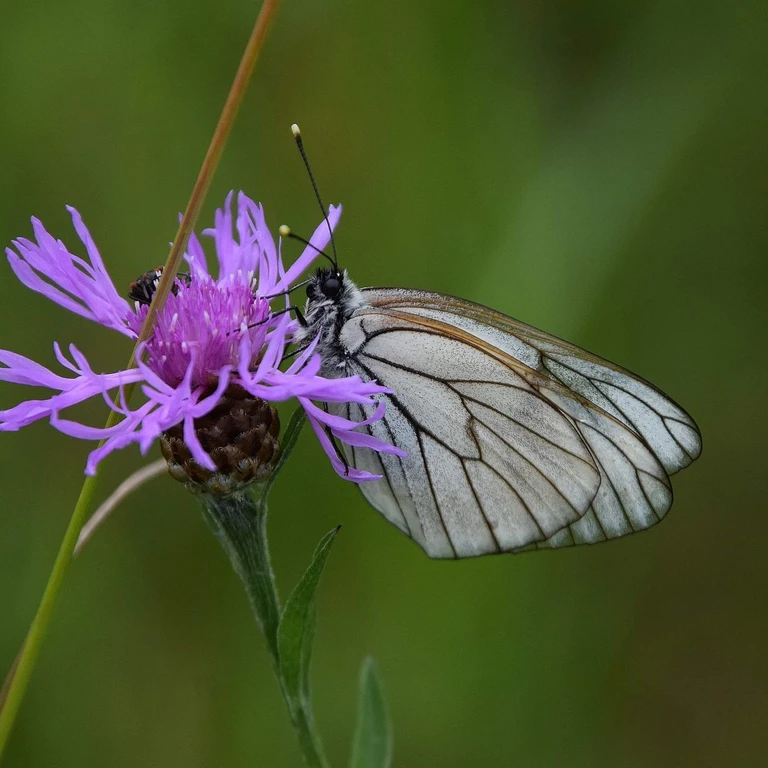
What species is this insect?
Aporia crataegi
